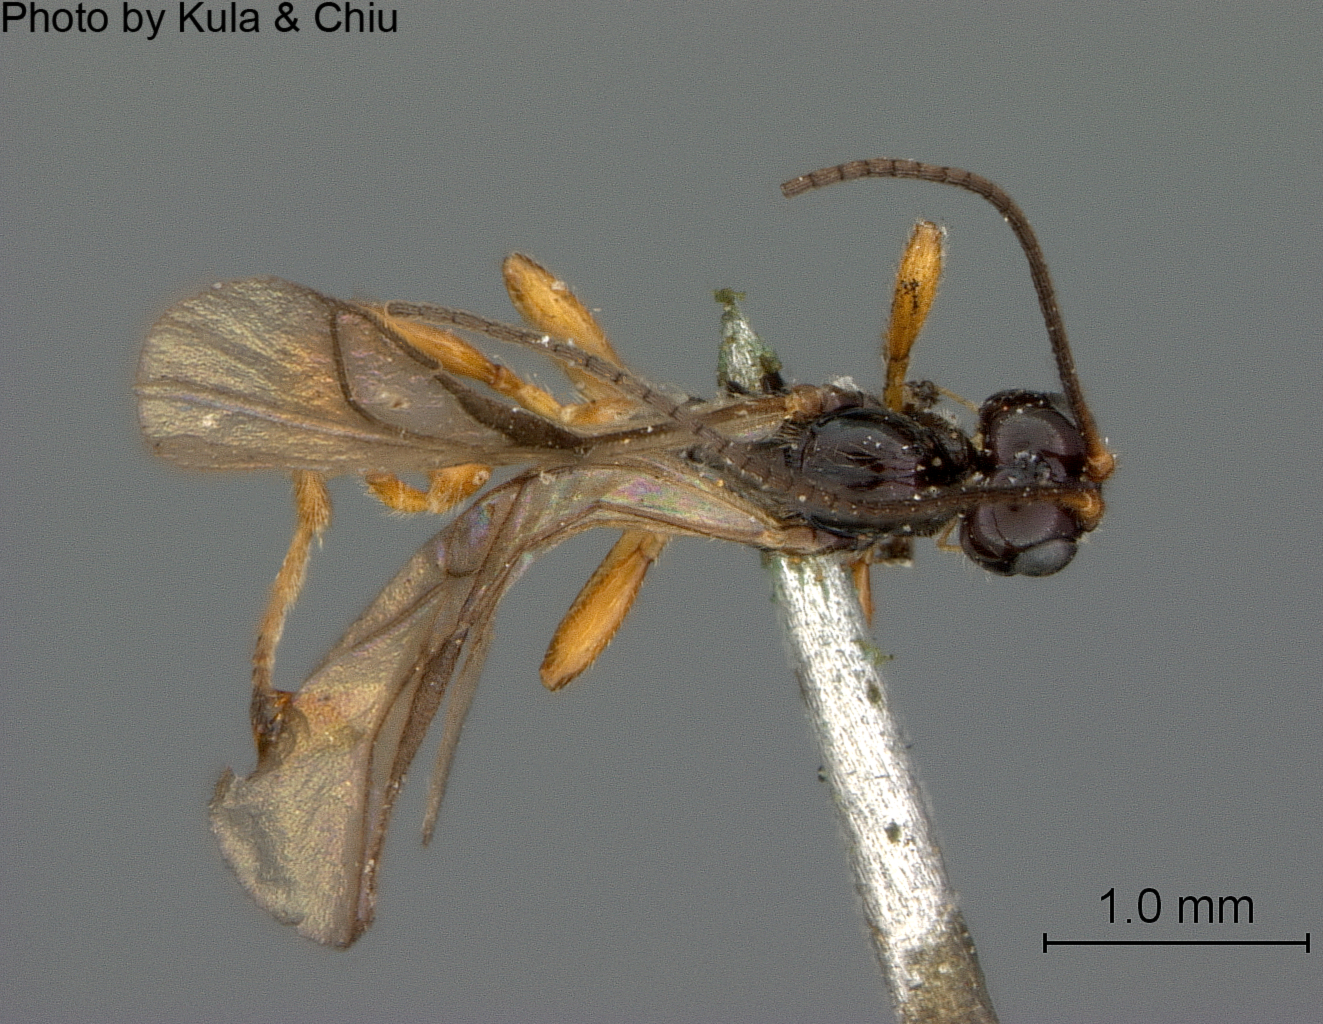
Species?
Rhizarcha harringtoni
